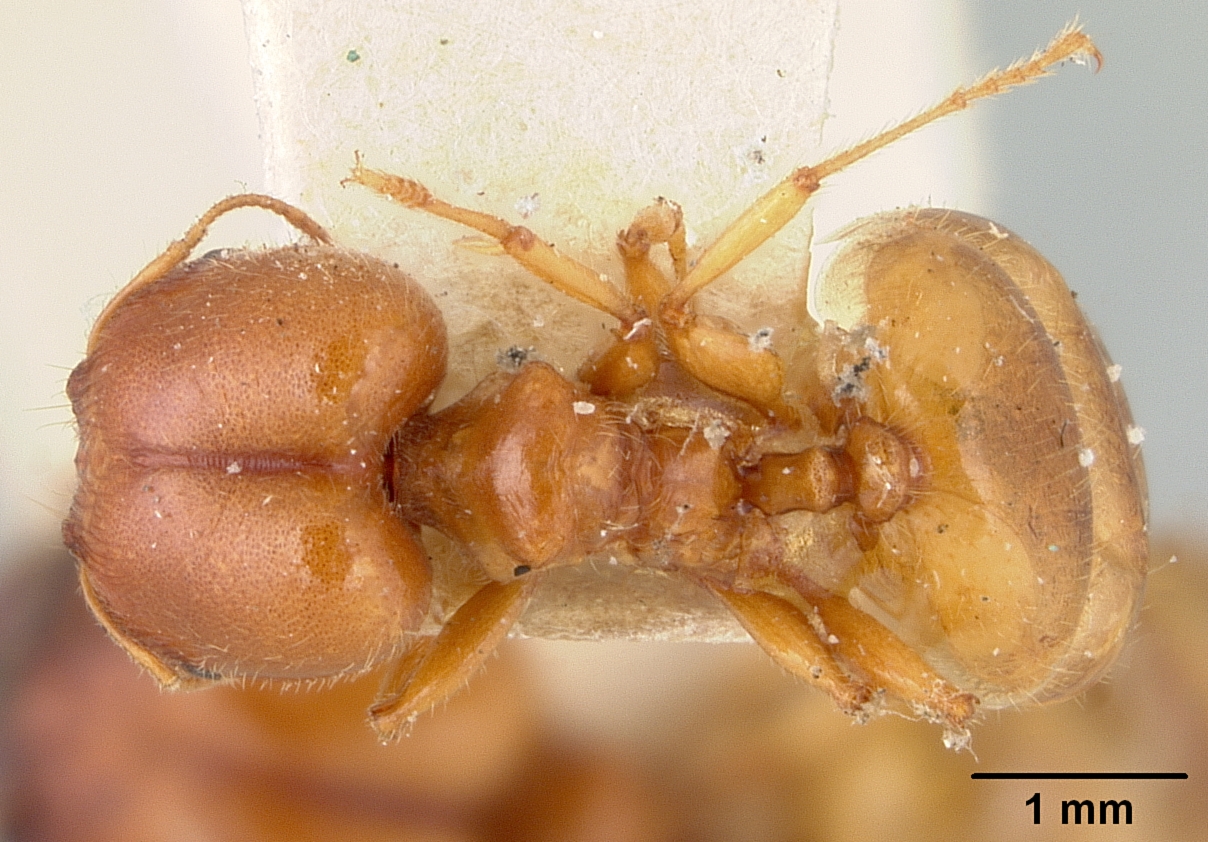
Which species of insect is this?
Pheidole deserticola
